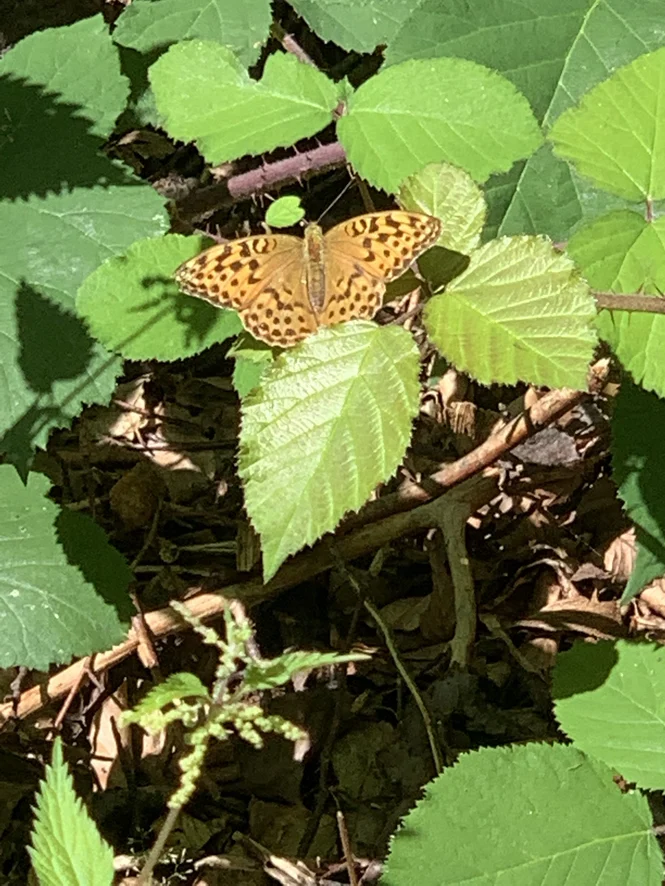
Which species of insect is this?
Argynnis paphia
